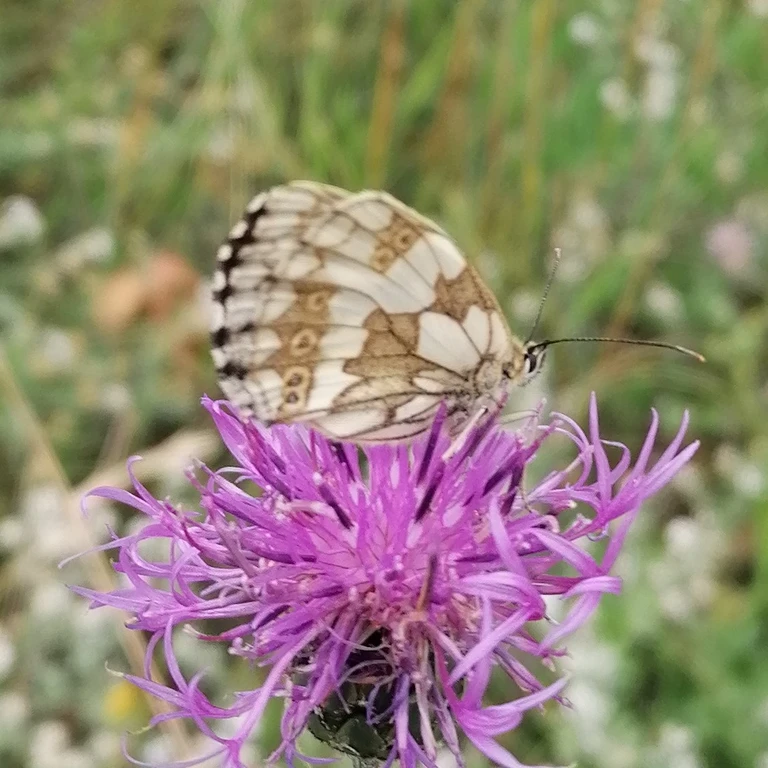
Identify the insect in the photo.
Melanargia galathea
